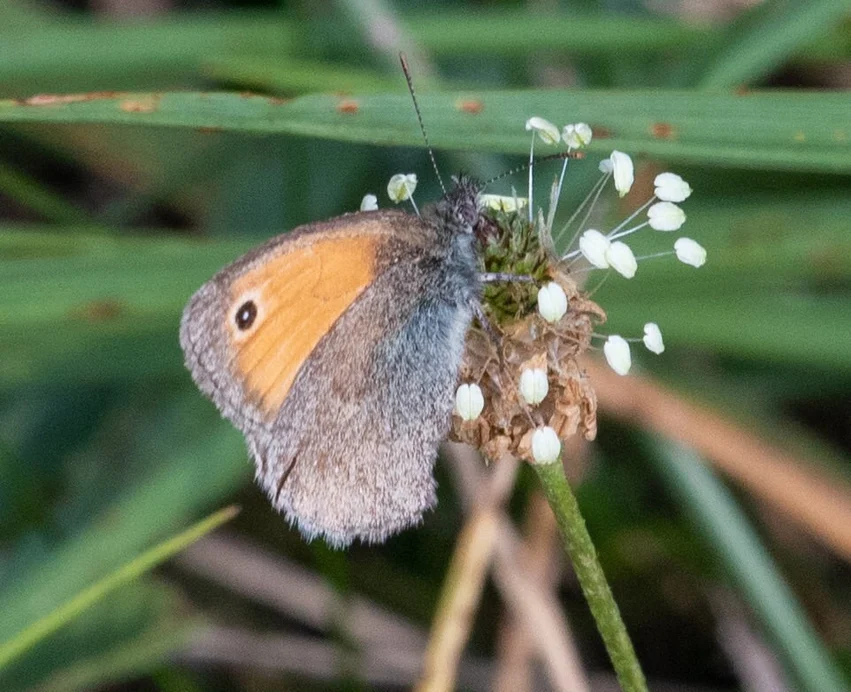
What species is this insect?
Coenonympha pamphilus
